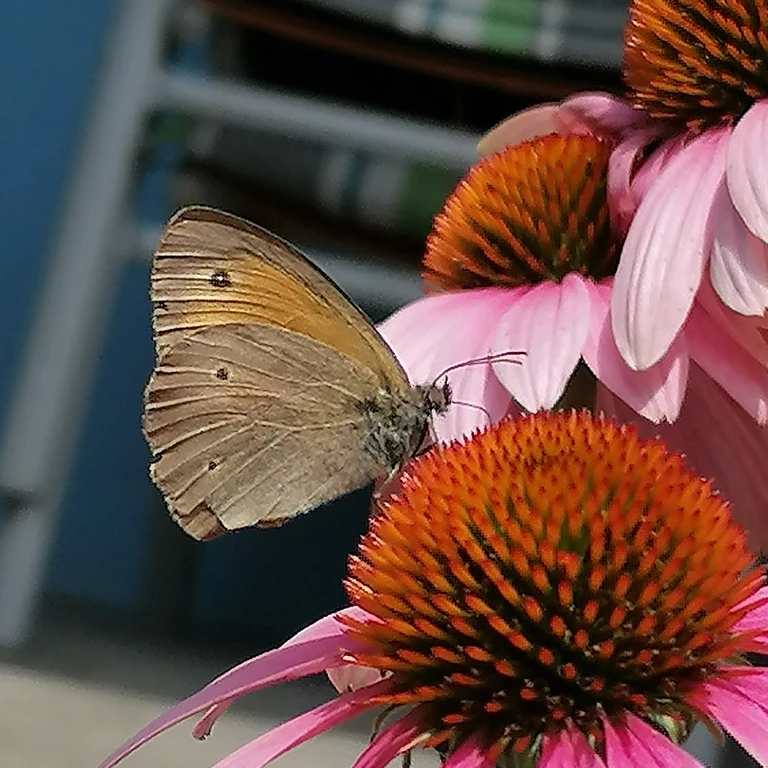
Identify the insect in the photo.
Maniola jurtina
